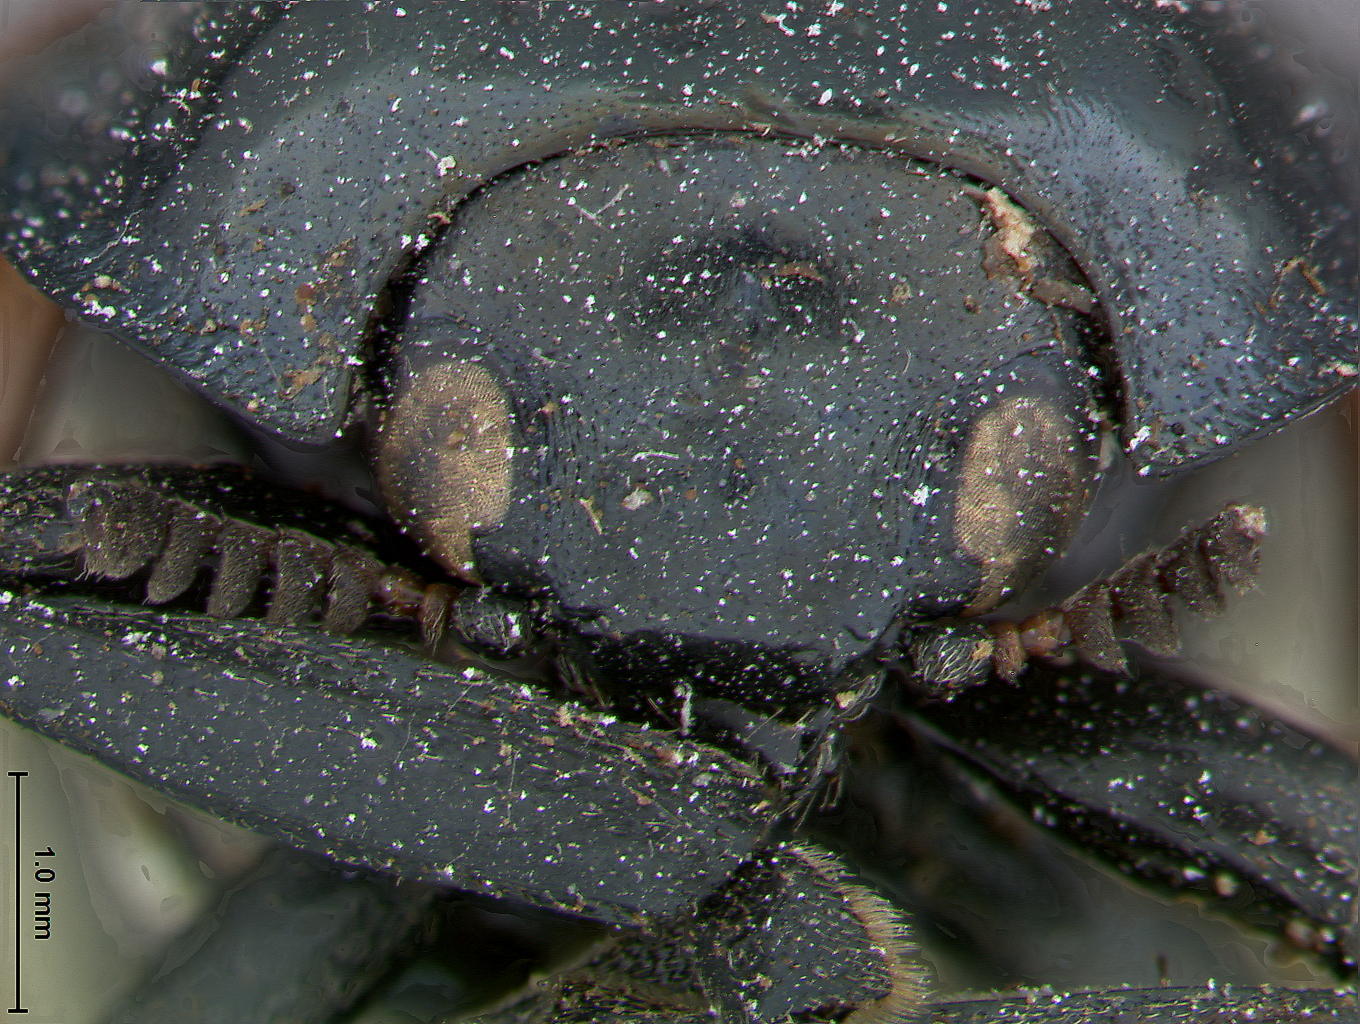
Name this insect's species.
Stereoma anchoralis
